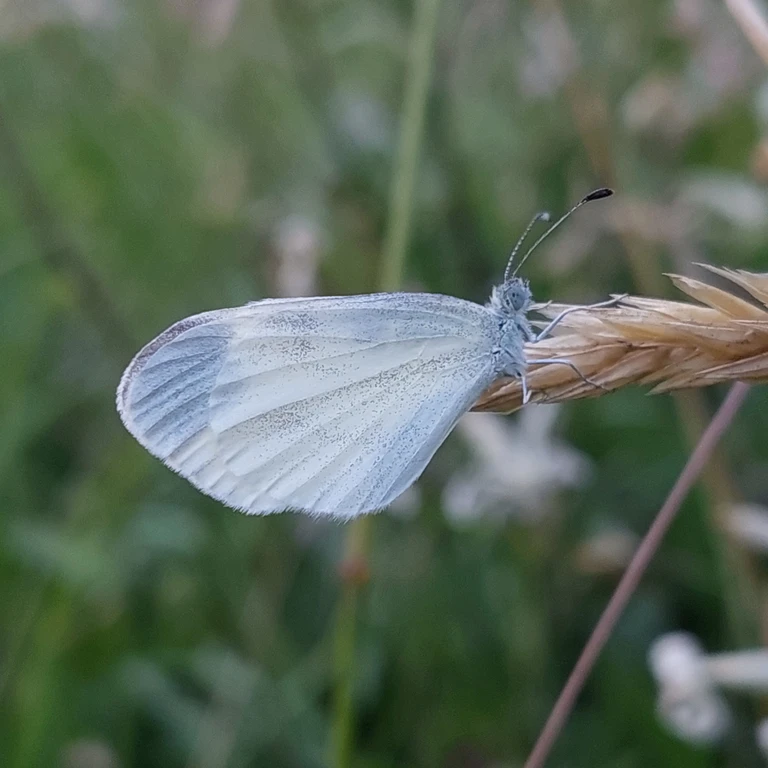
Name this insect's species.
Leptidea sinapis/juvernica
